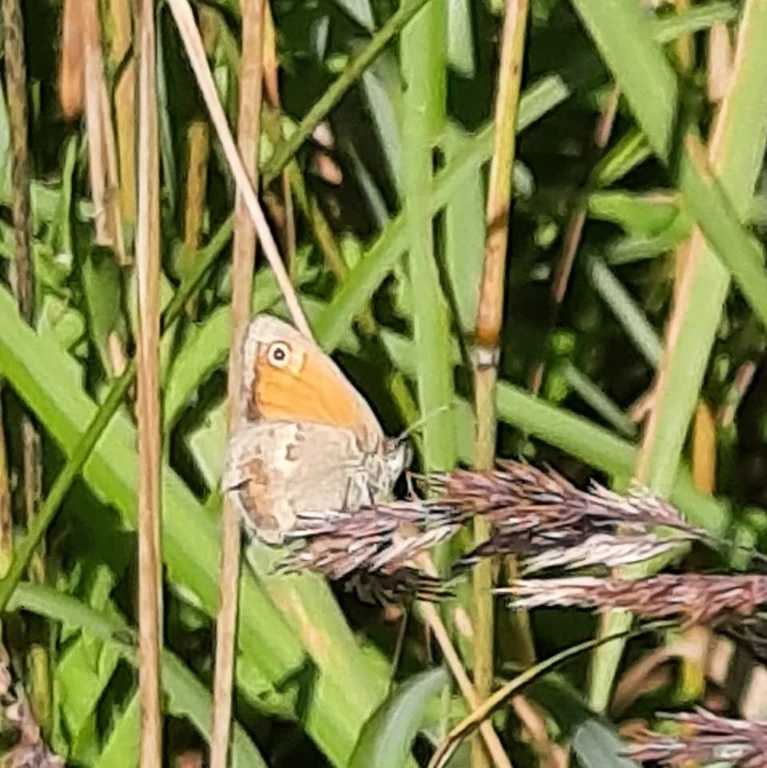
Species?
Coenonympha pamphilus
